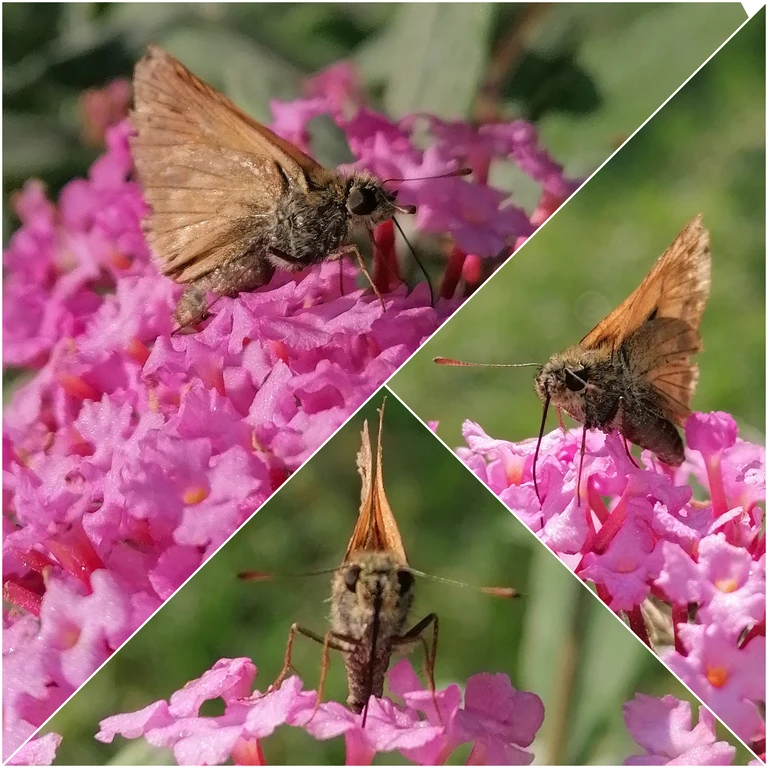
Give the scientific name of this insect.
Ochlodes sylvanus (also Ochlodes venata)
